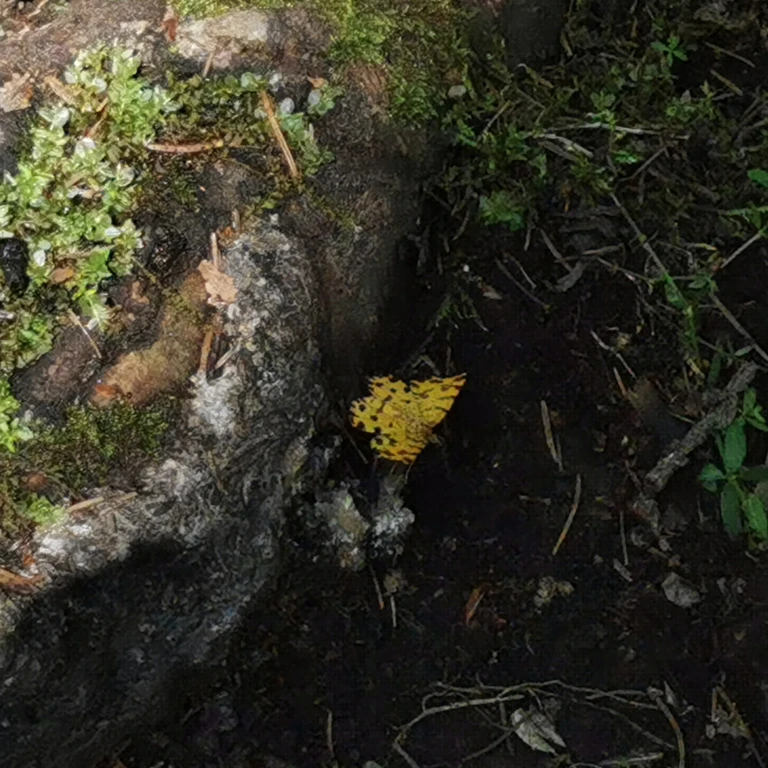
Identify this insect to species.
Pseudopanthera macularia
